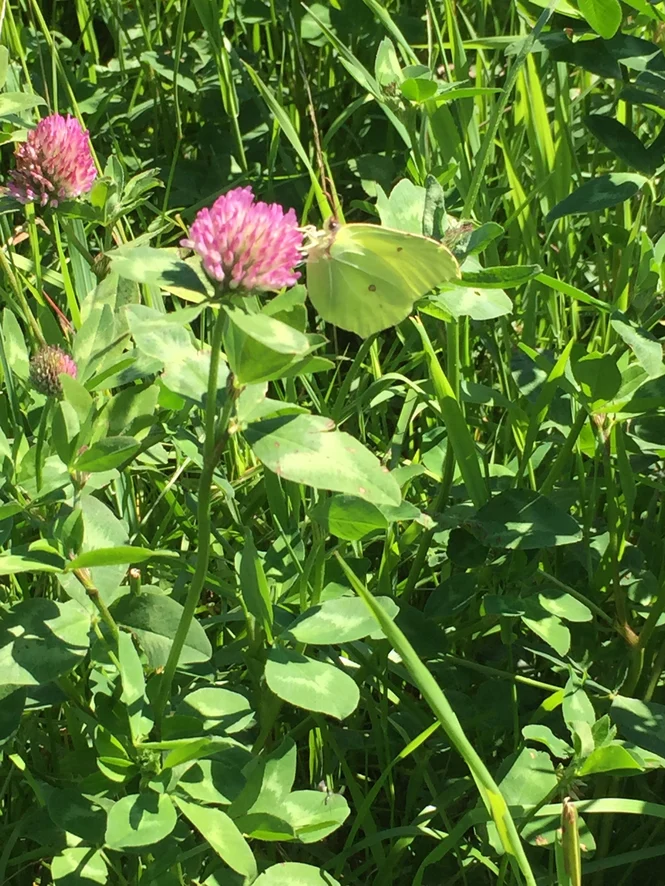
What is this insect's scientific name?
Gonepteryx rhamni
